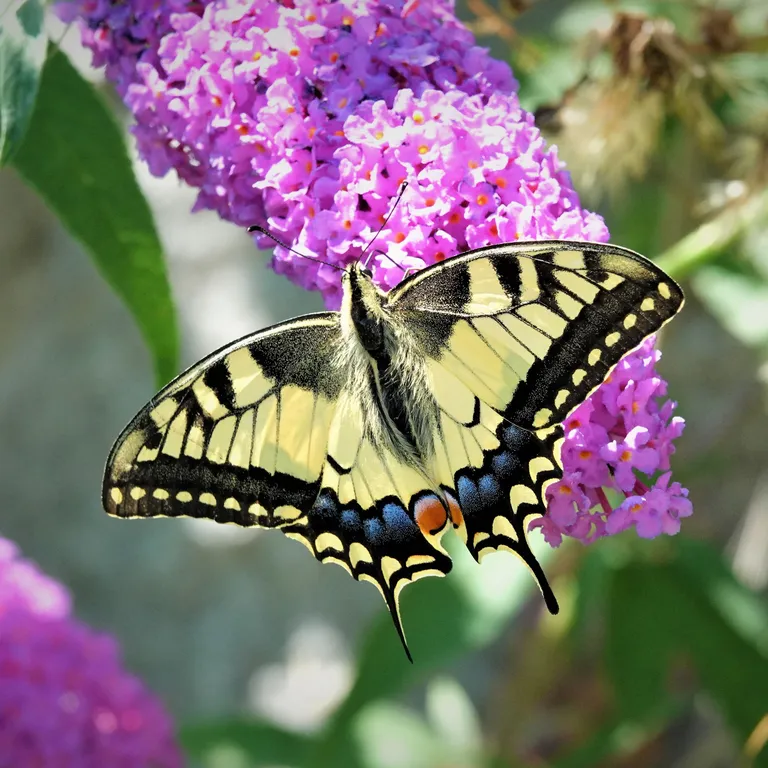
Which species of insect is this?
Papilio machaon
